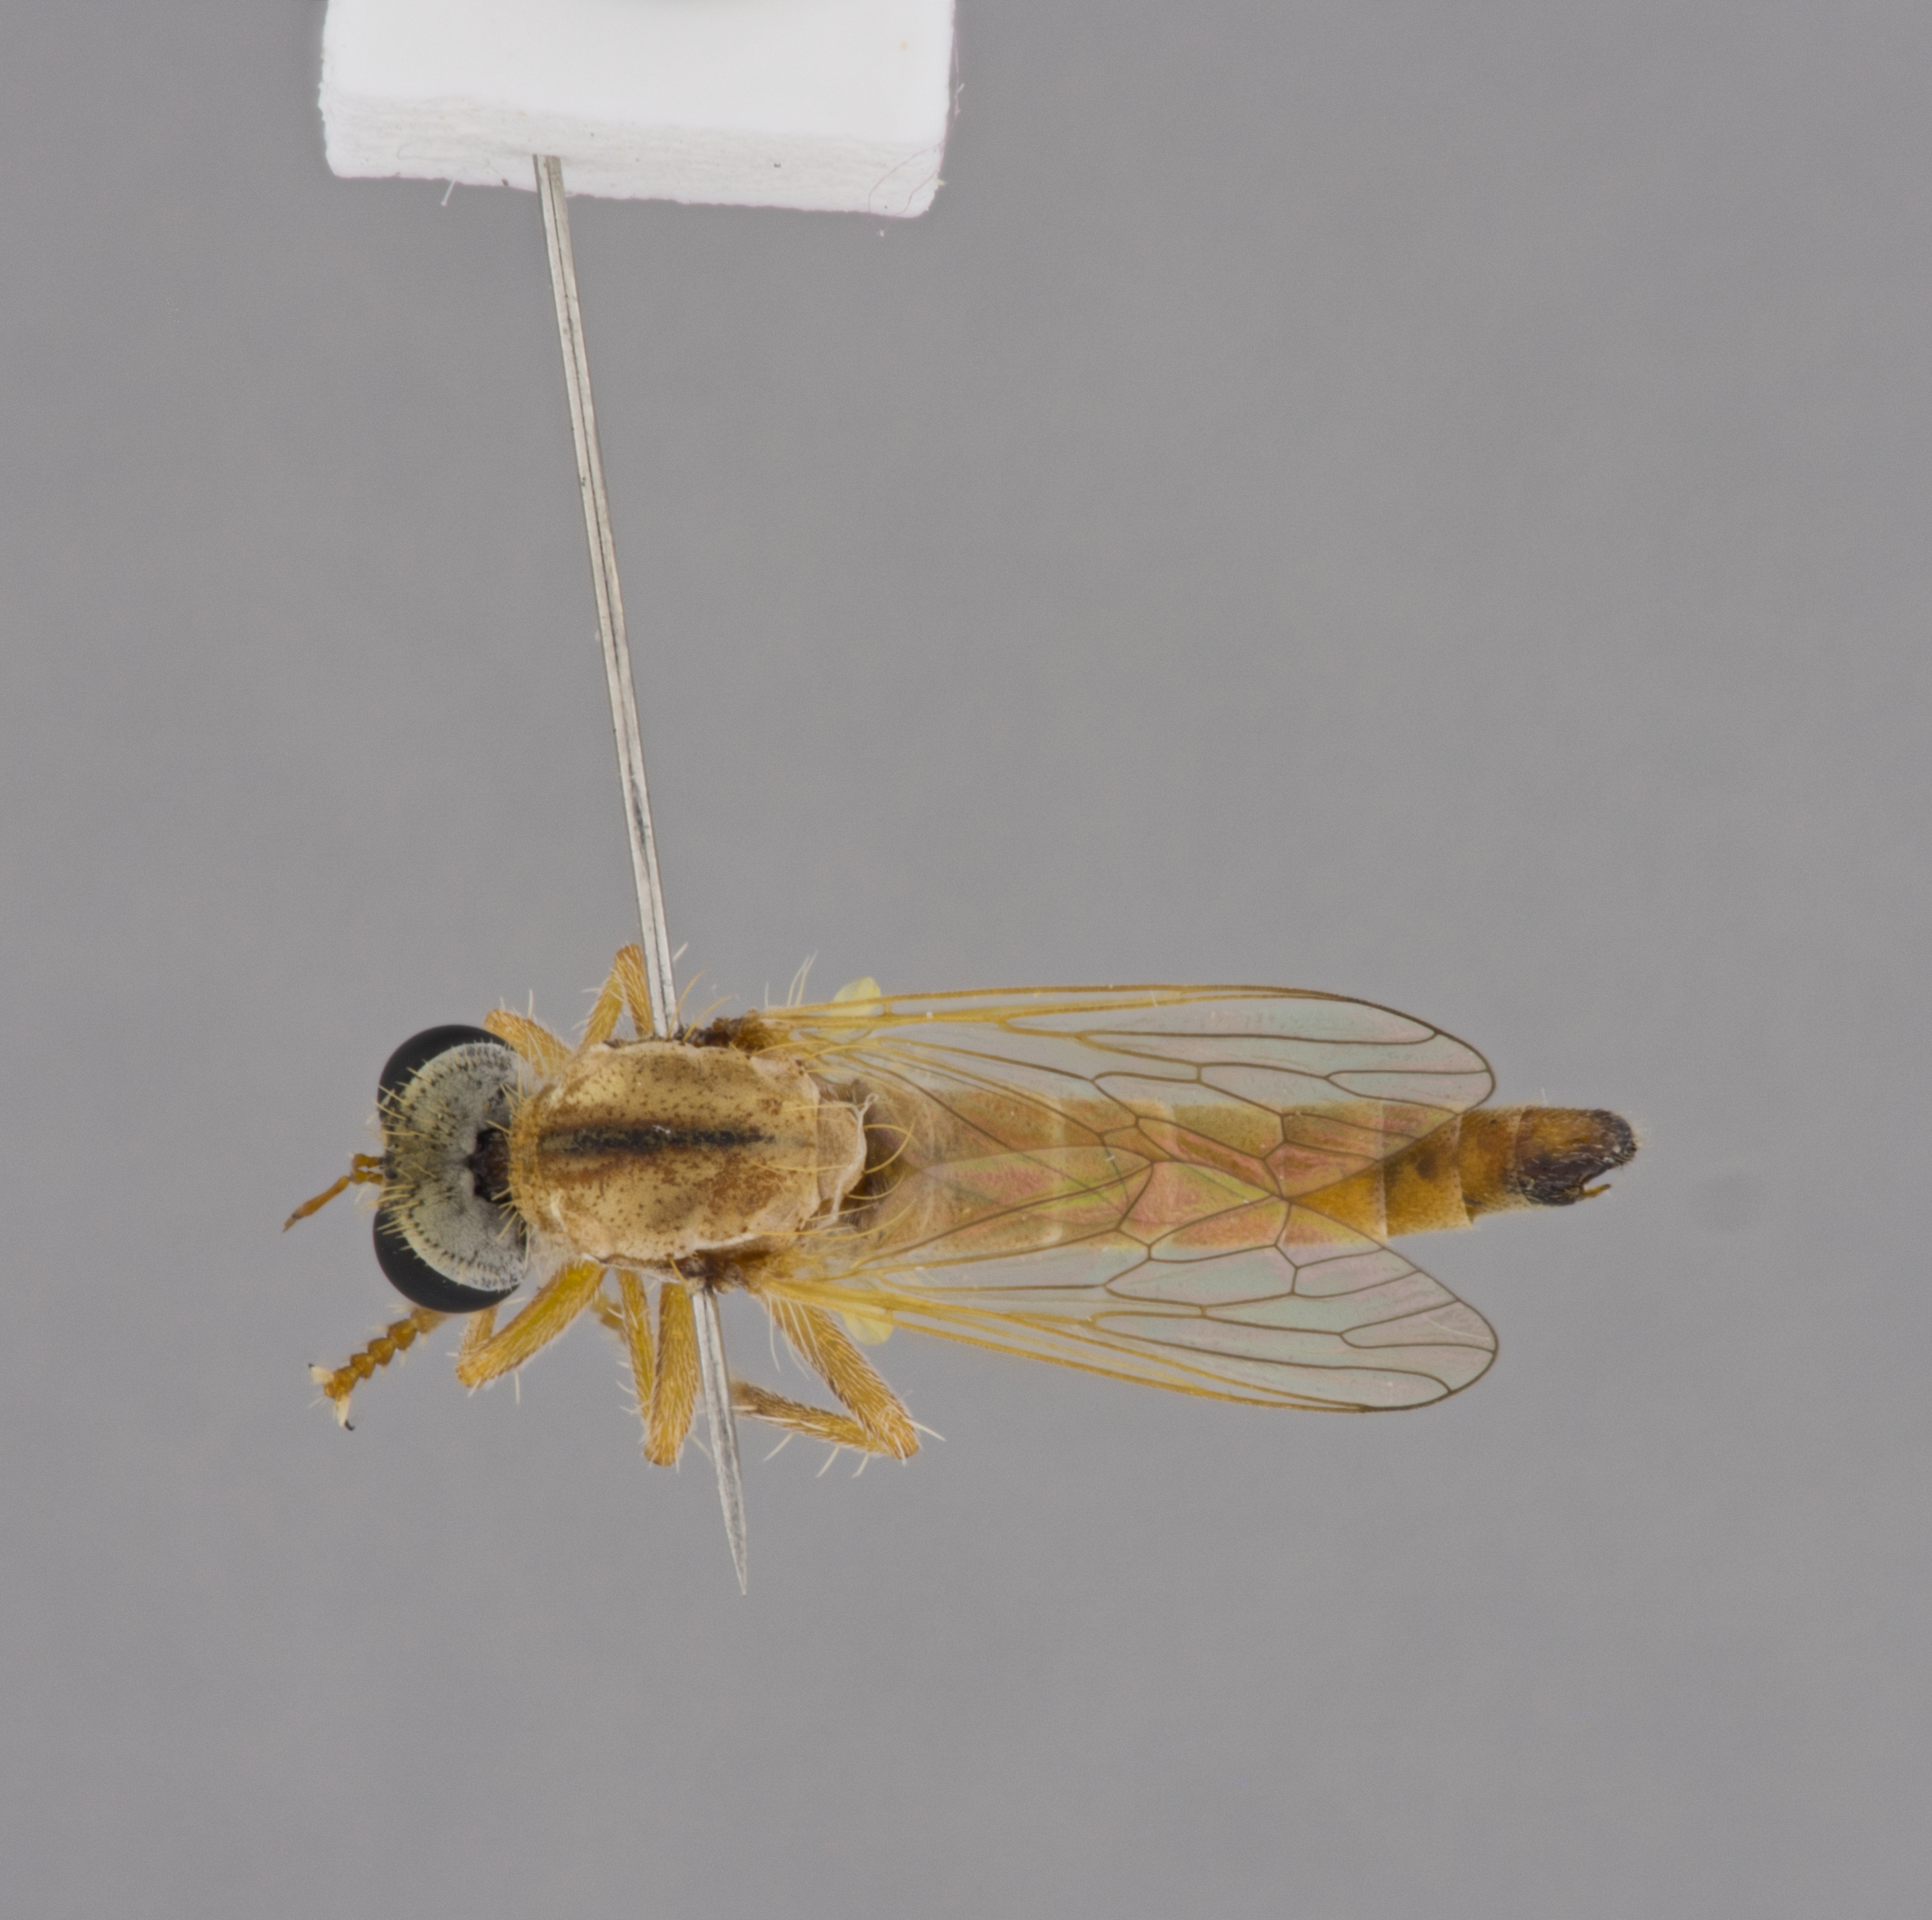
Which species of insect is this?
Microphontes safra
